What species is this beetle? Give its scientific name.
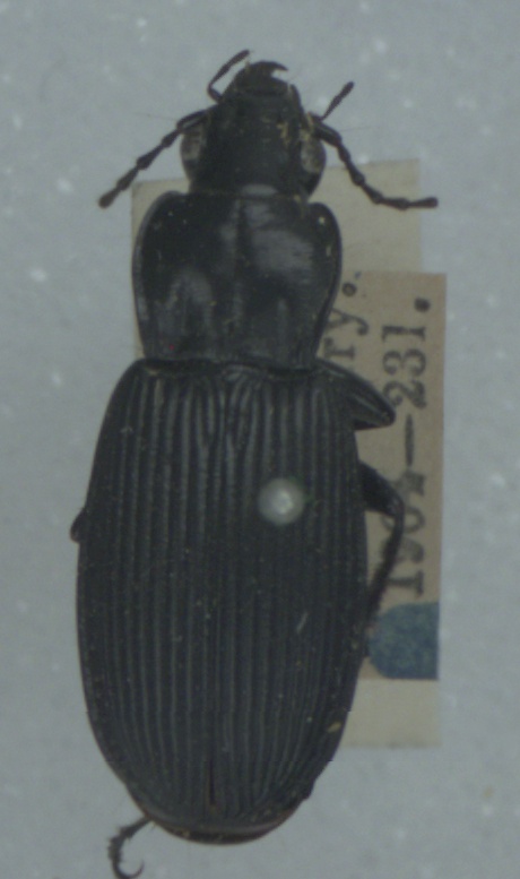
Pterostichus niger
